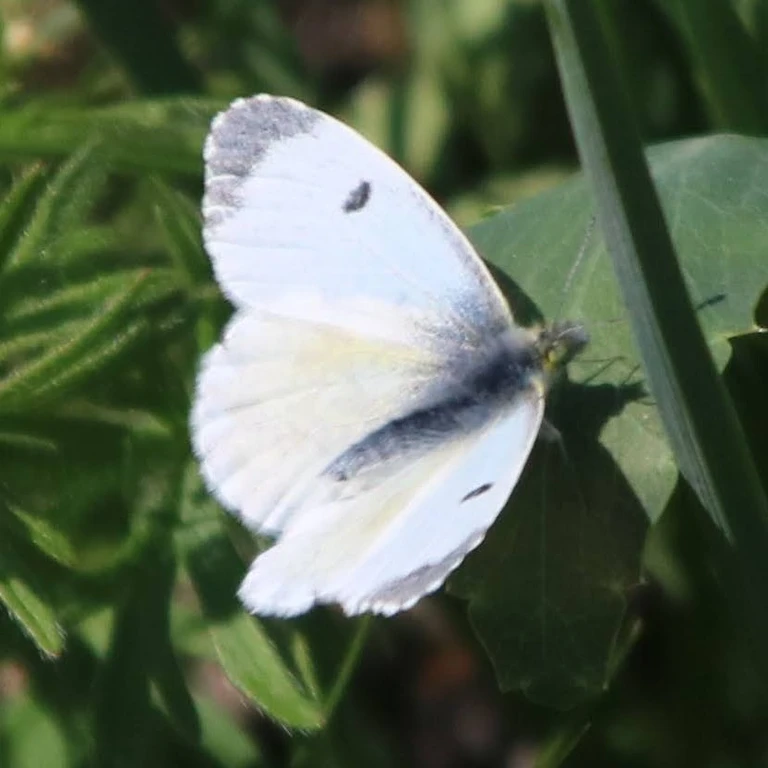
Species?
Anthocharis cardamines
